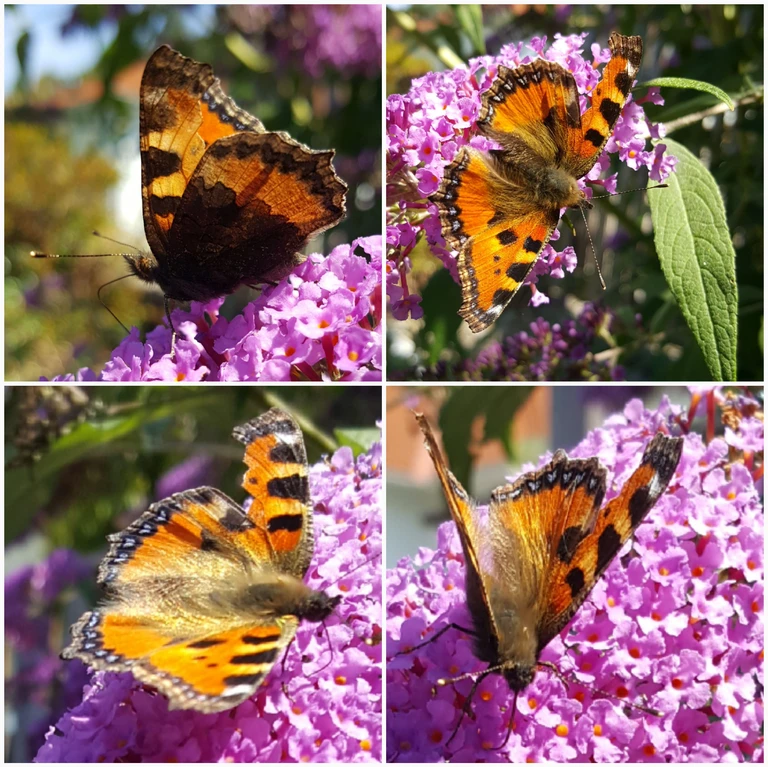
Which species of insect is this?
Aglais urticae
